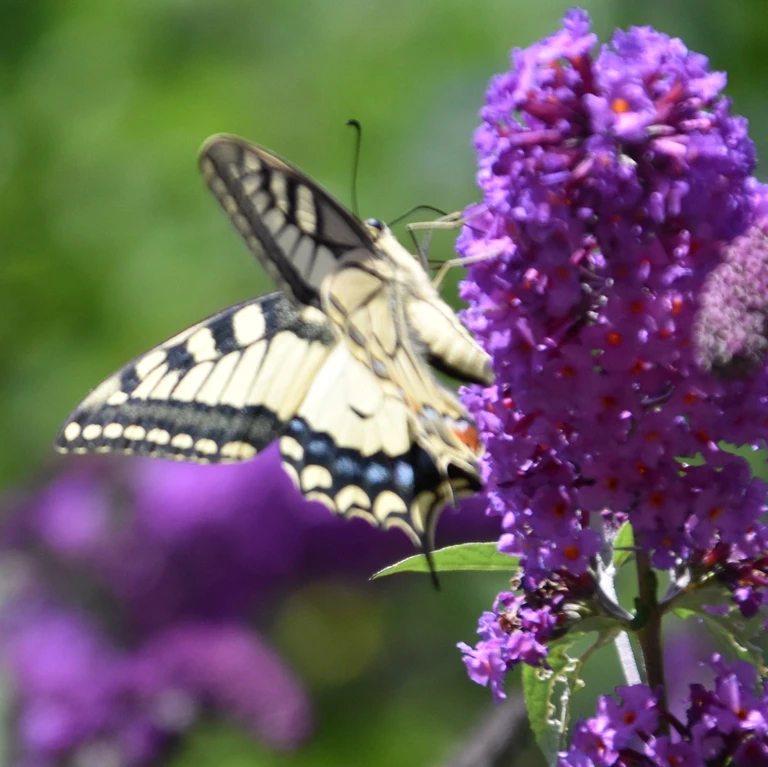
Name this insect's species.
Papilio machaon
